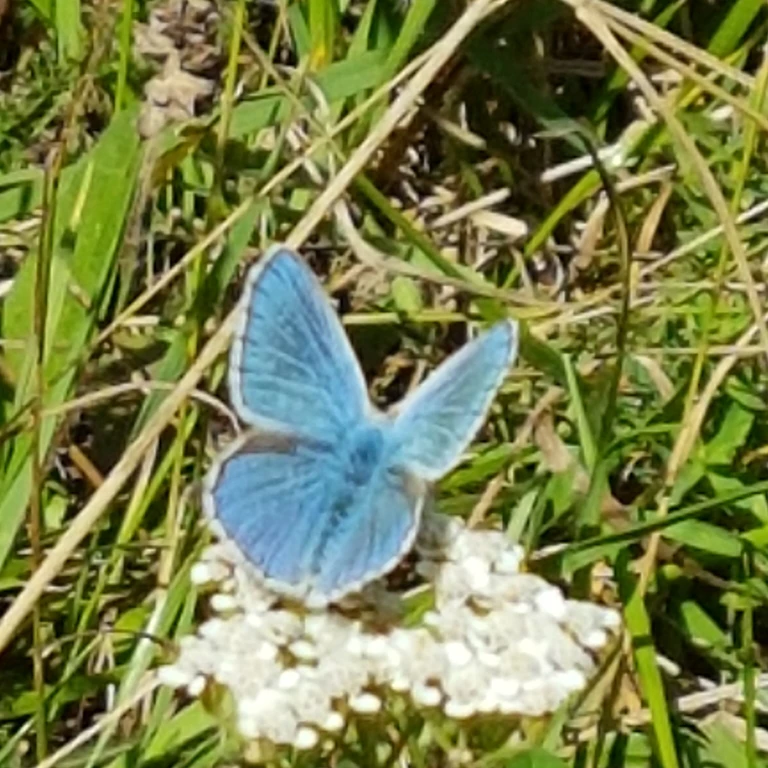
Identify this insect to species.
Lysandra bellargus
